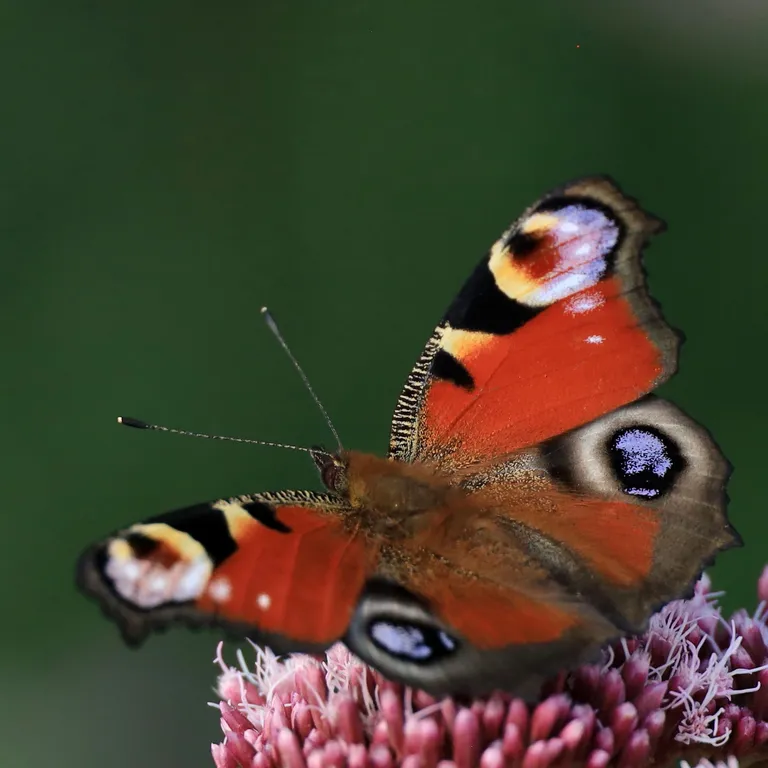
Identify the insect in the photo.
Aglais io
